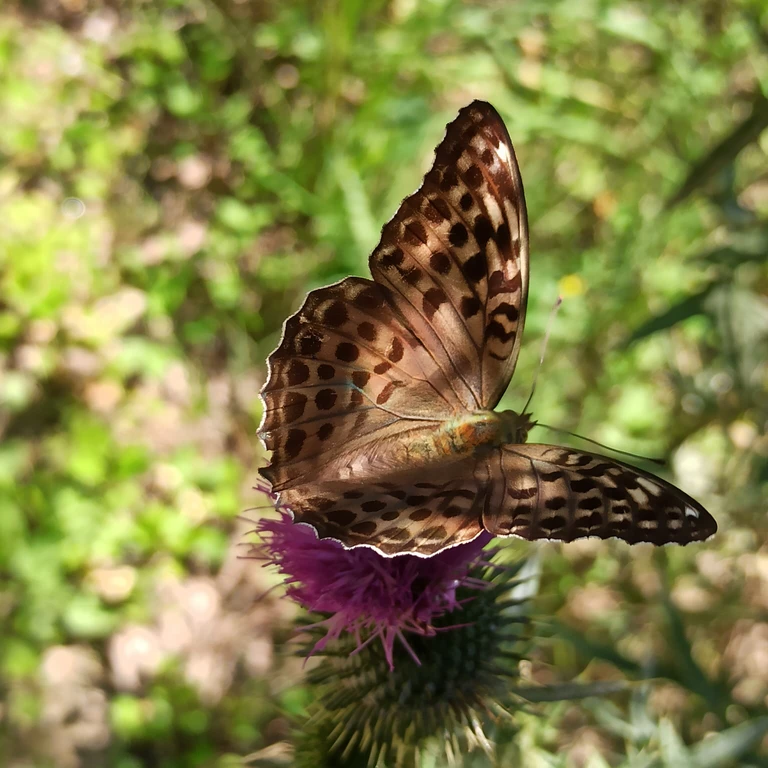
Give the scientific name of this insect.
Argynnis paphia
